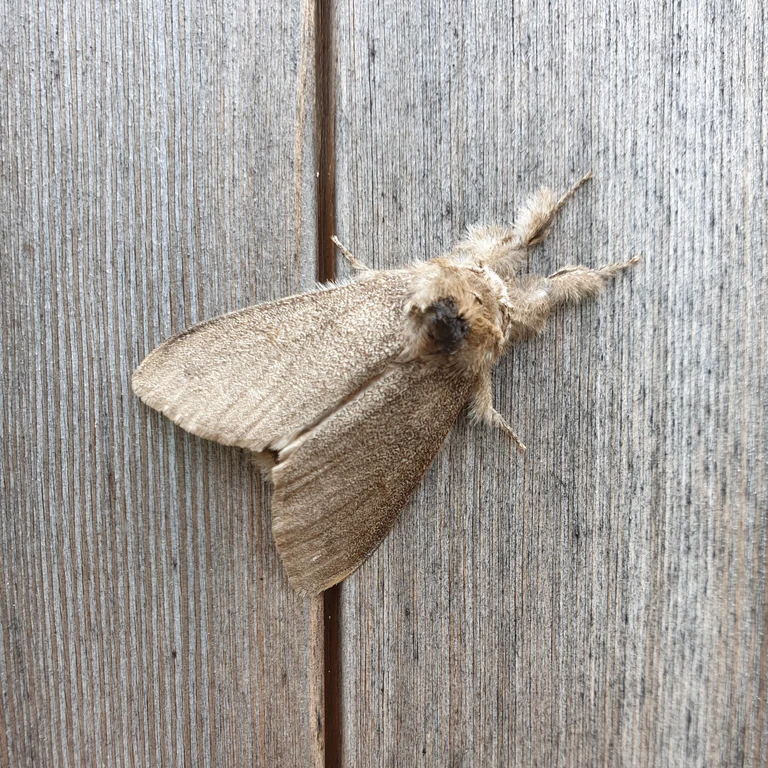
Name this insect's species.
Calliteara pudibunda
